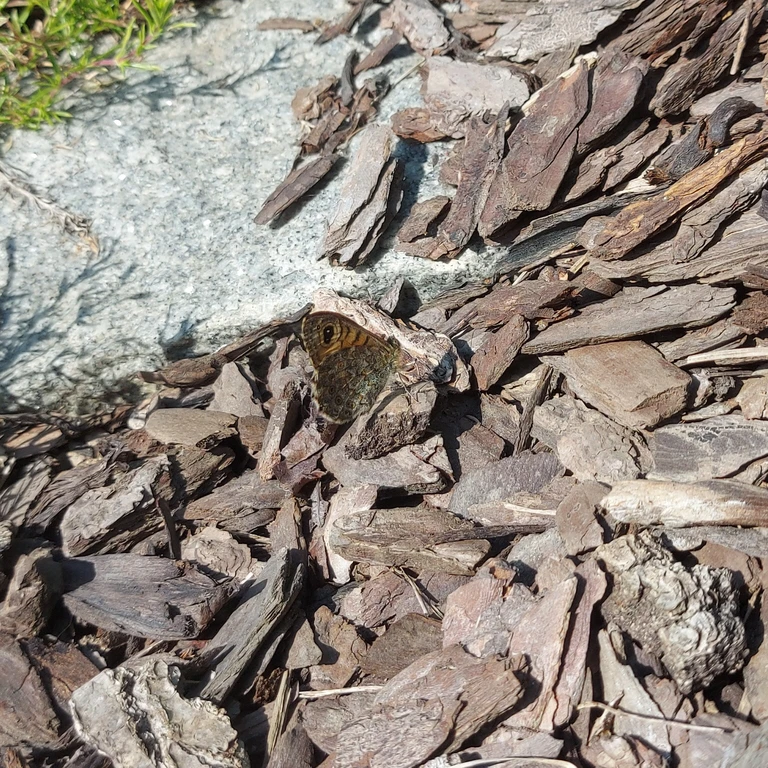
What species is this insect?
Lasiommata megera (also Pararge megera)
